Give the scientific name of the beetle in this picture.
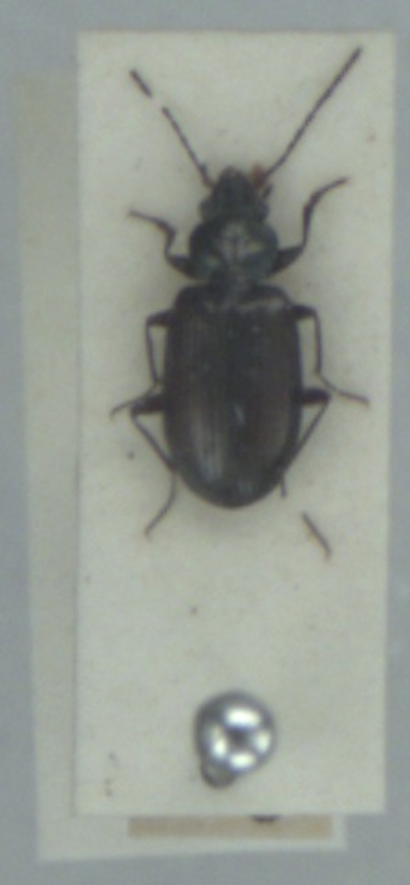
Bembidion prasinum
